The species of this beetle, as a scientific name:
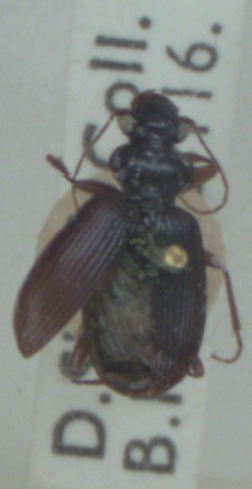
Leistus fulvibarbis
